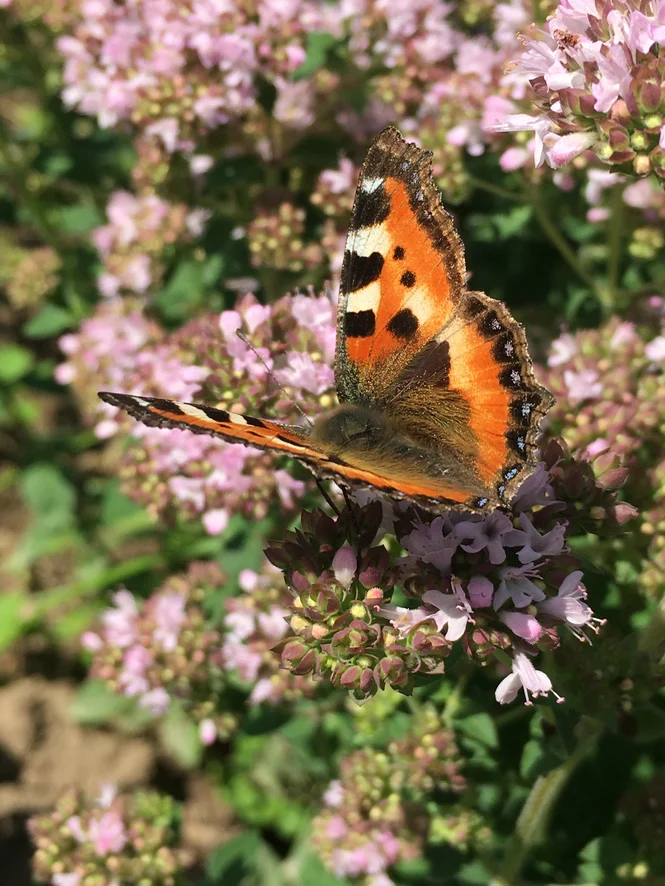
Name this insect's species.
Aglais urticae
